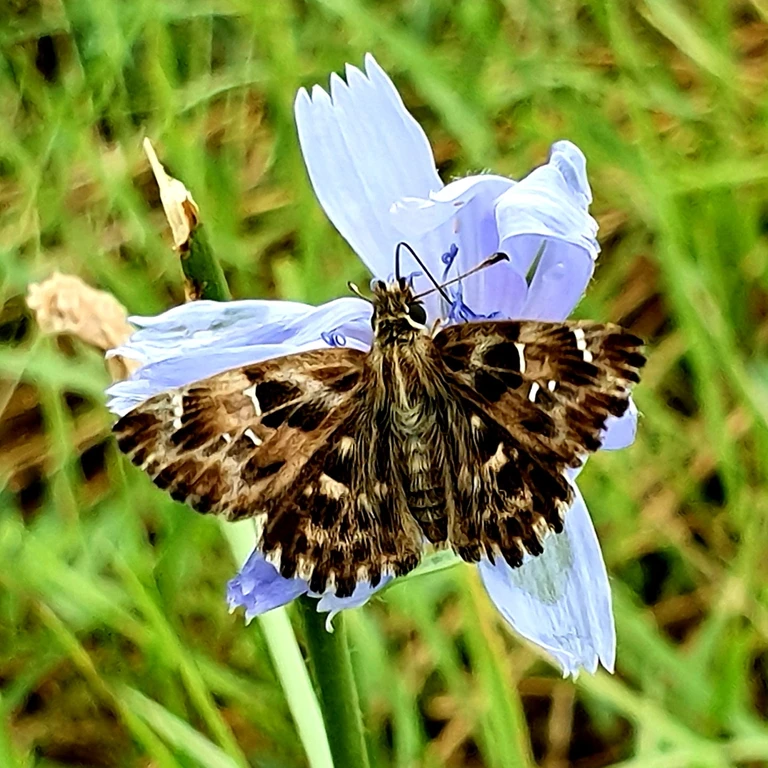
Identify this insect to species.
Carcharodus alceae
